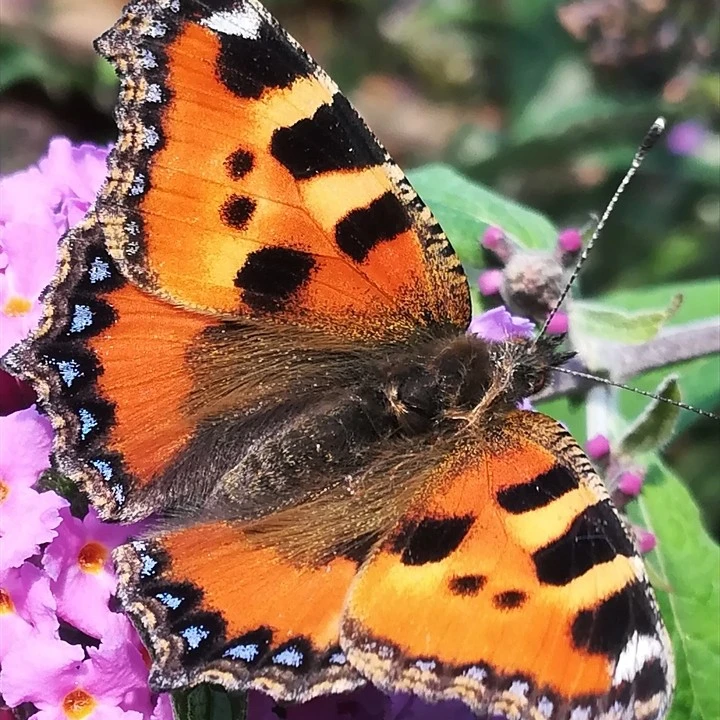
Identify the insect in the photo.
Aglais urticae
